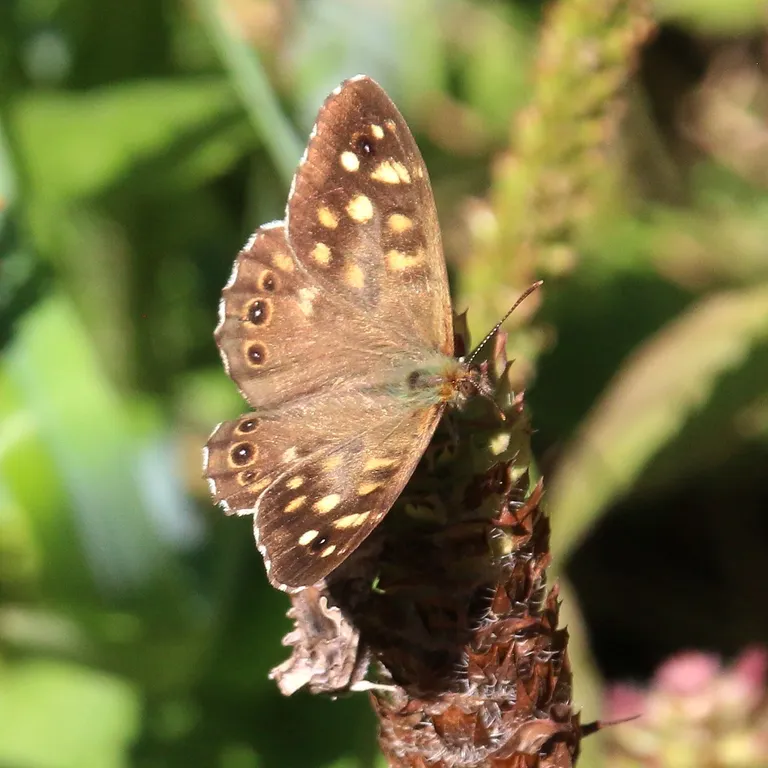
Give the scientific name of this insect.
Pararge aegeria
